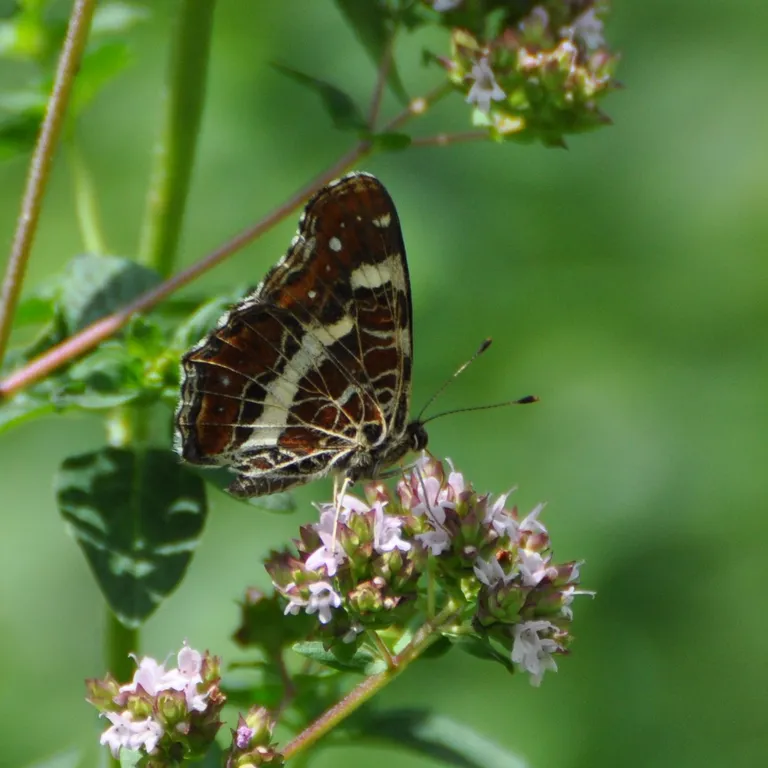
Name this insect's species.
Araschnia levana
